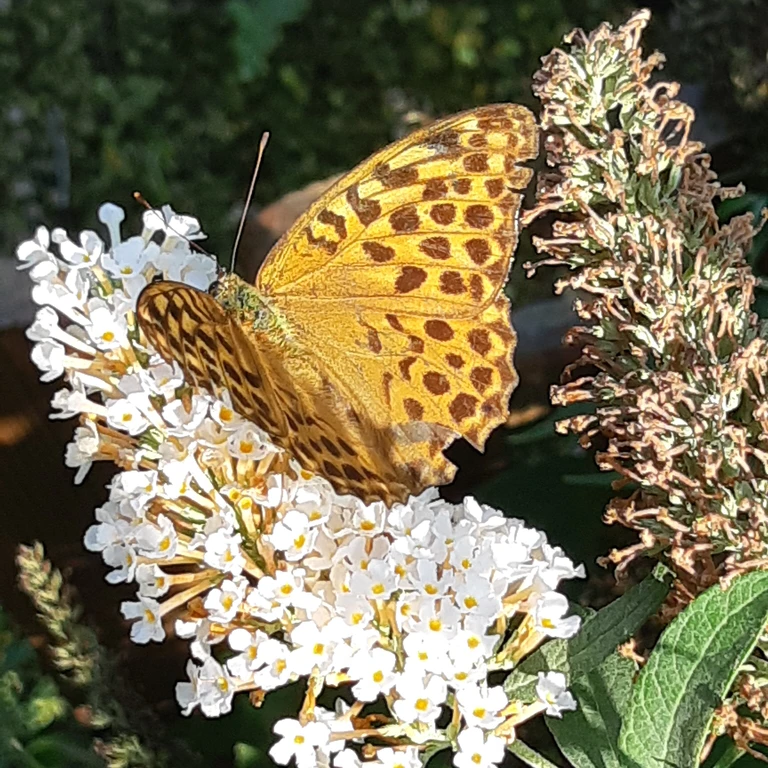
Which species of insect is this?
Argynnis paphia
